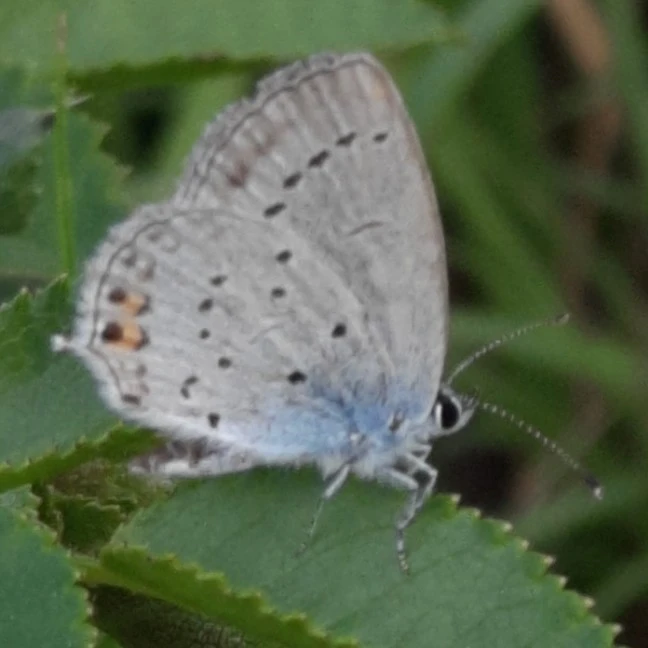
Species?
Cupido argiades (also Elkalyce argiades)
